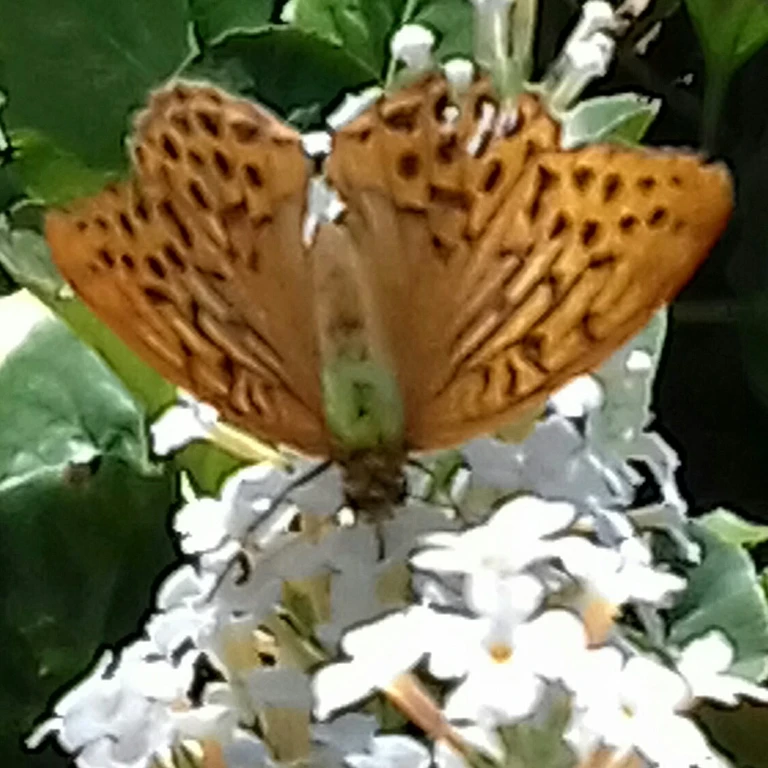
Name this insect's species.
Argynnis paphia
